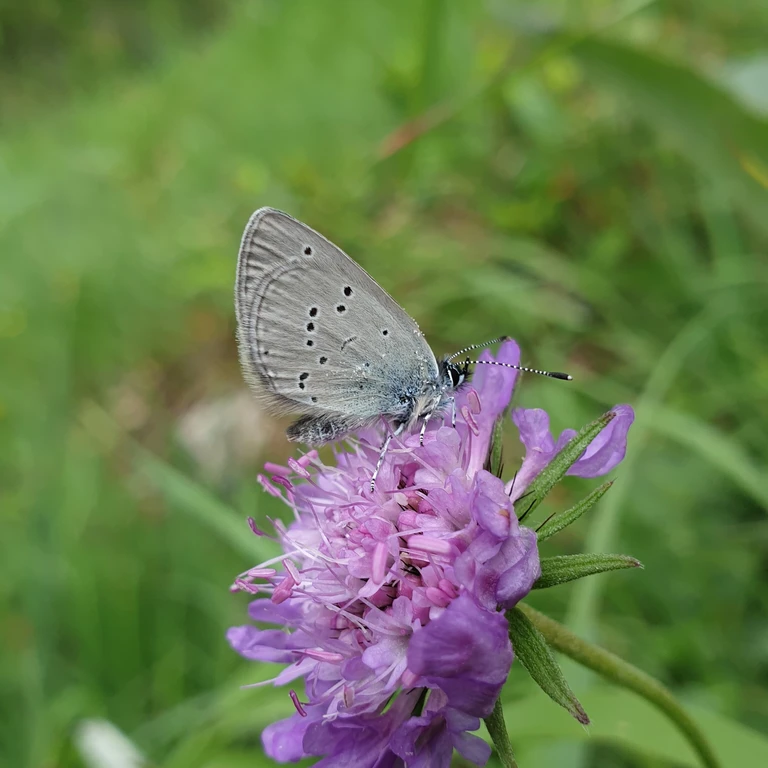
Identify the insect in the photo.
Cupido minimus
